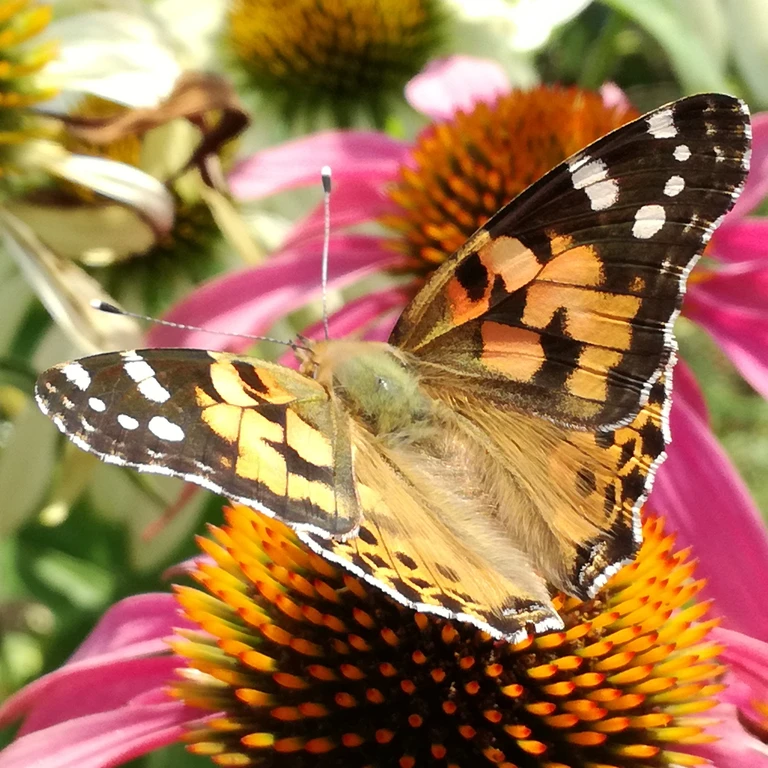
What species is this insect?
Vanessa cardui
